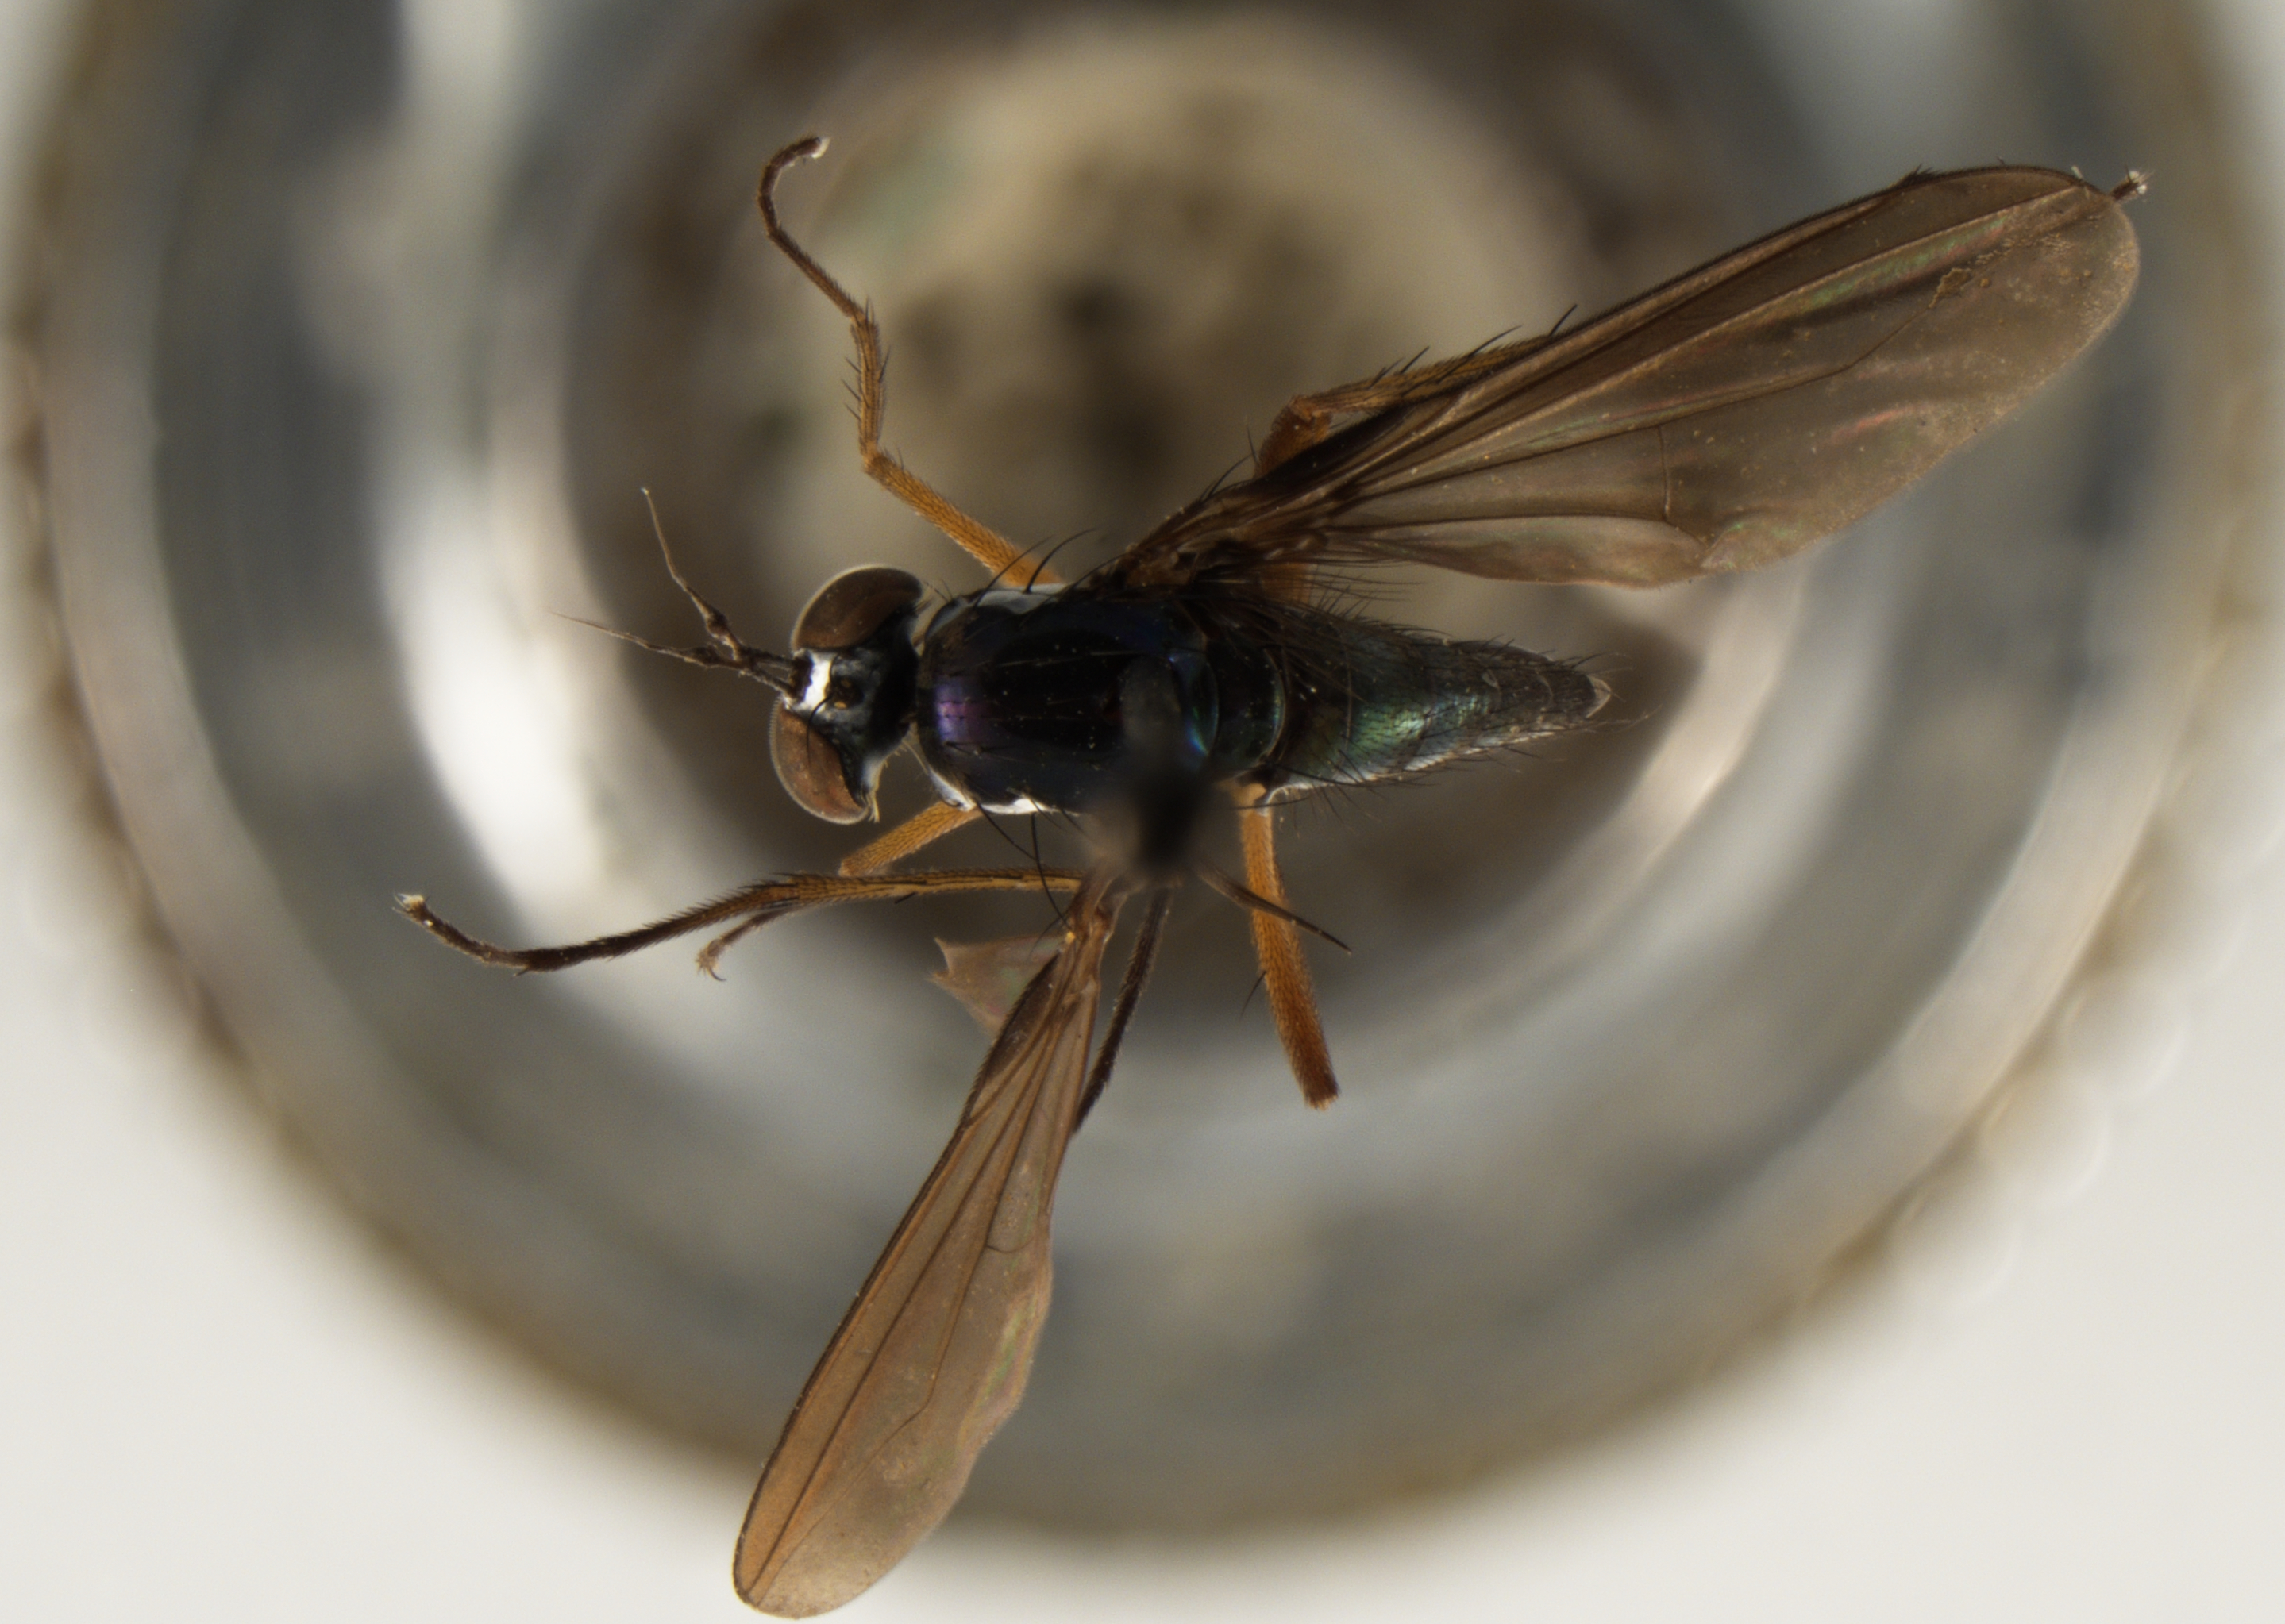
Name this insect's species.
Polymedon nigricornis
